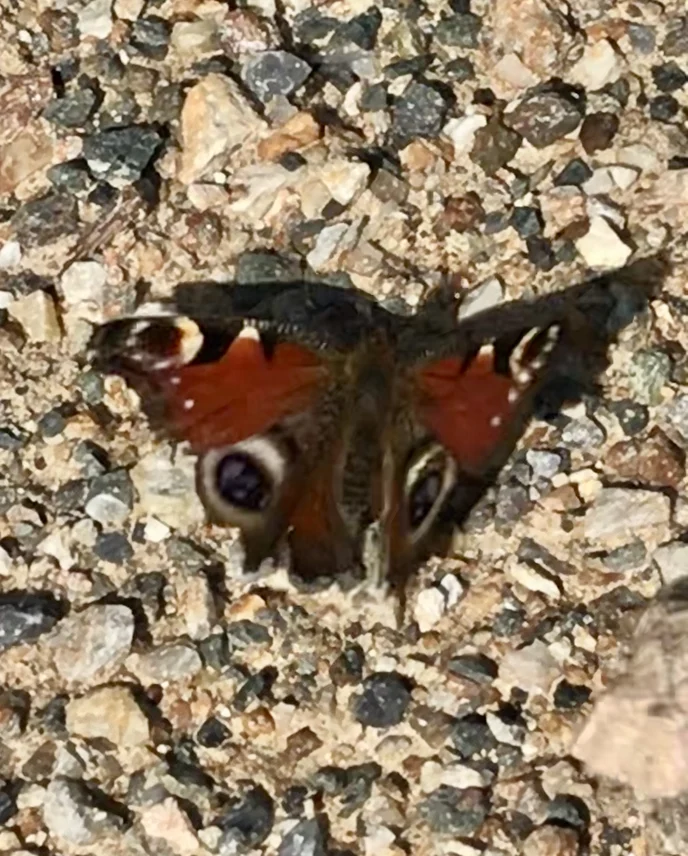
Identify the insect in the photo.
Aglais io
